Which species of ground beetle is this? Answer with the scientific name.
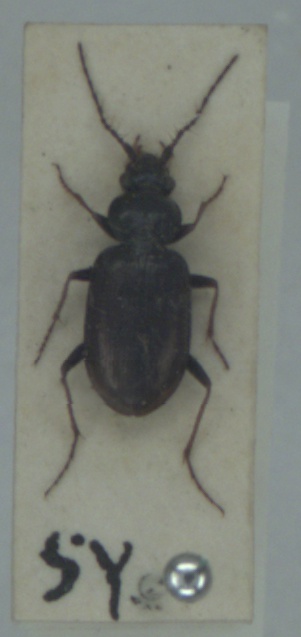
Loricera pilicornis
